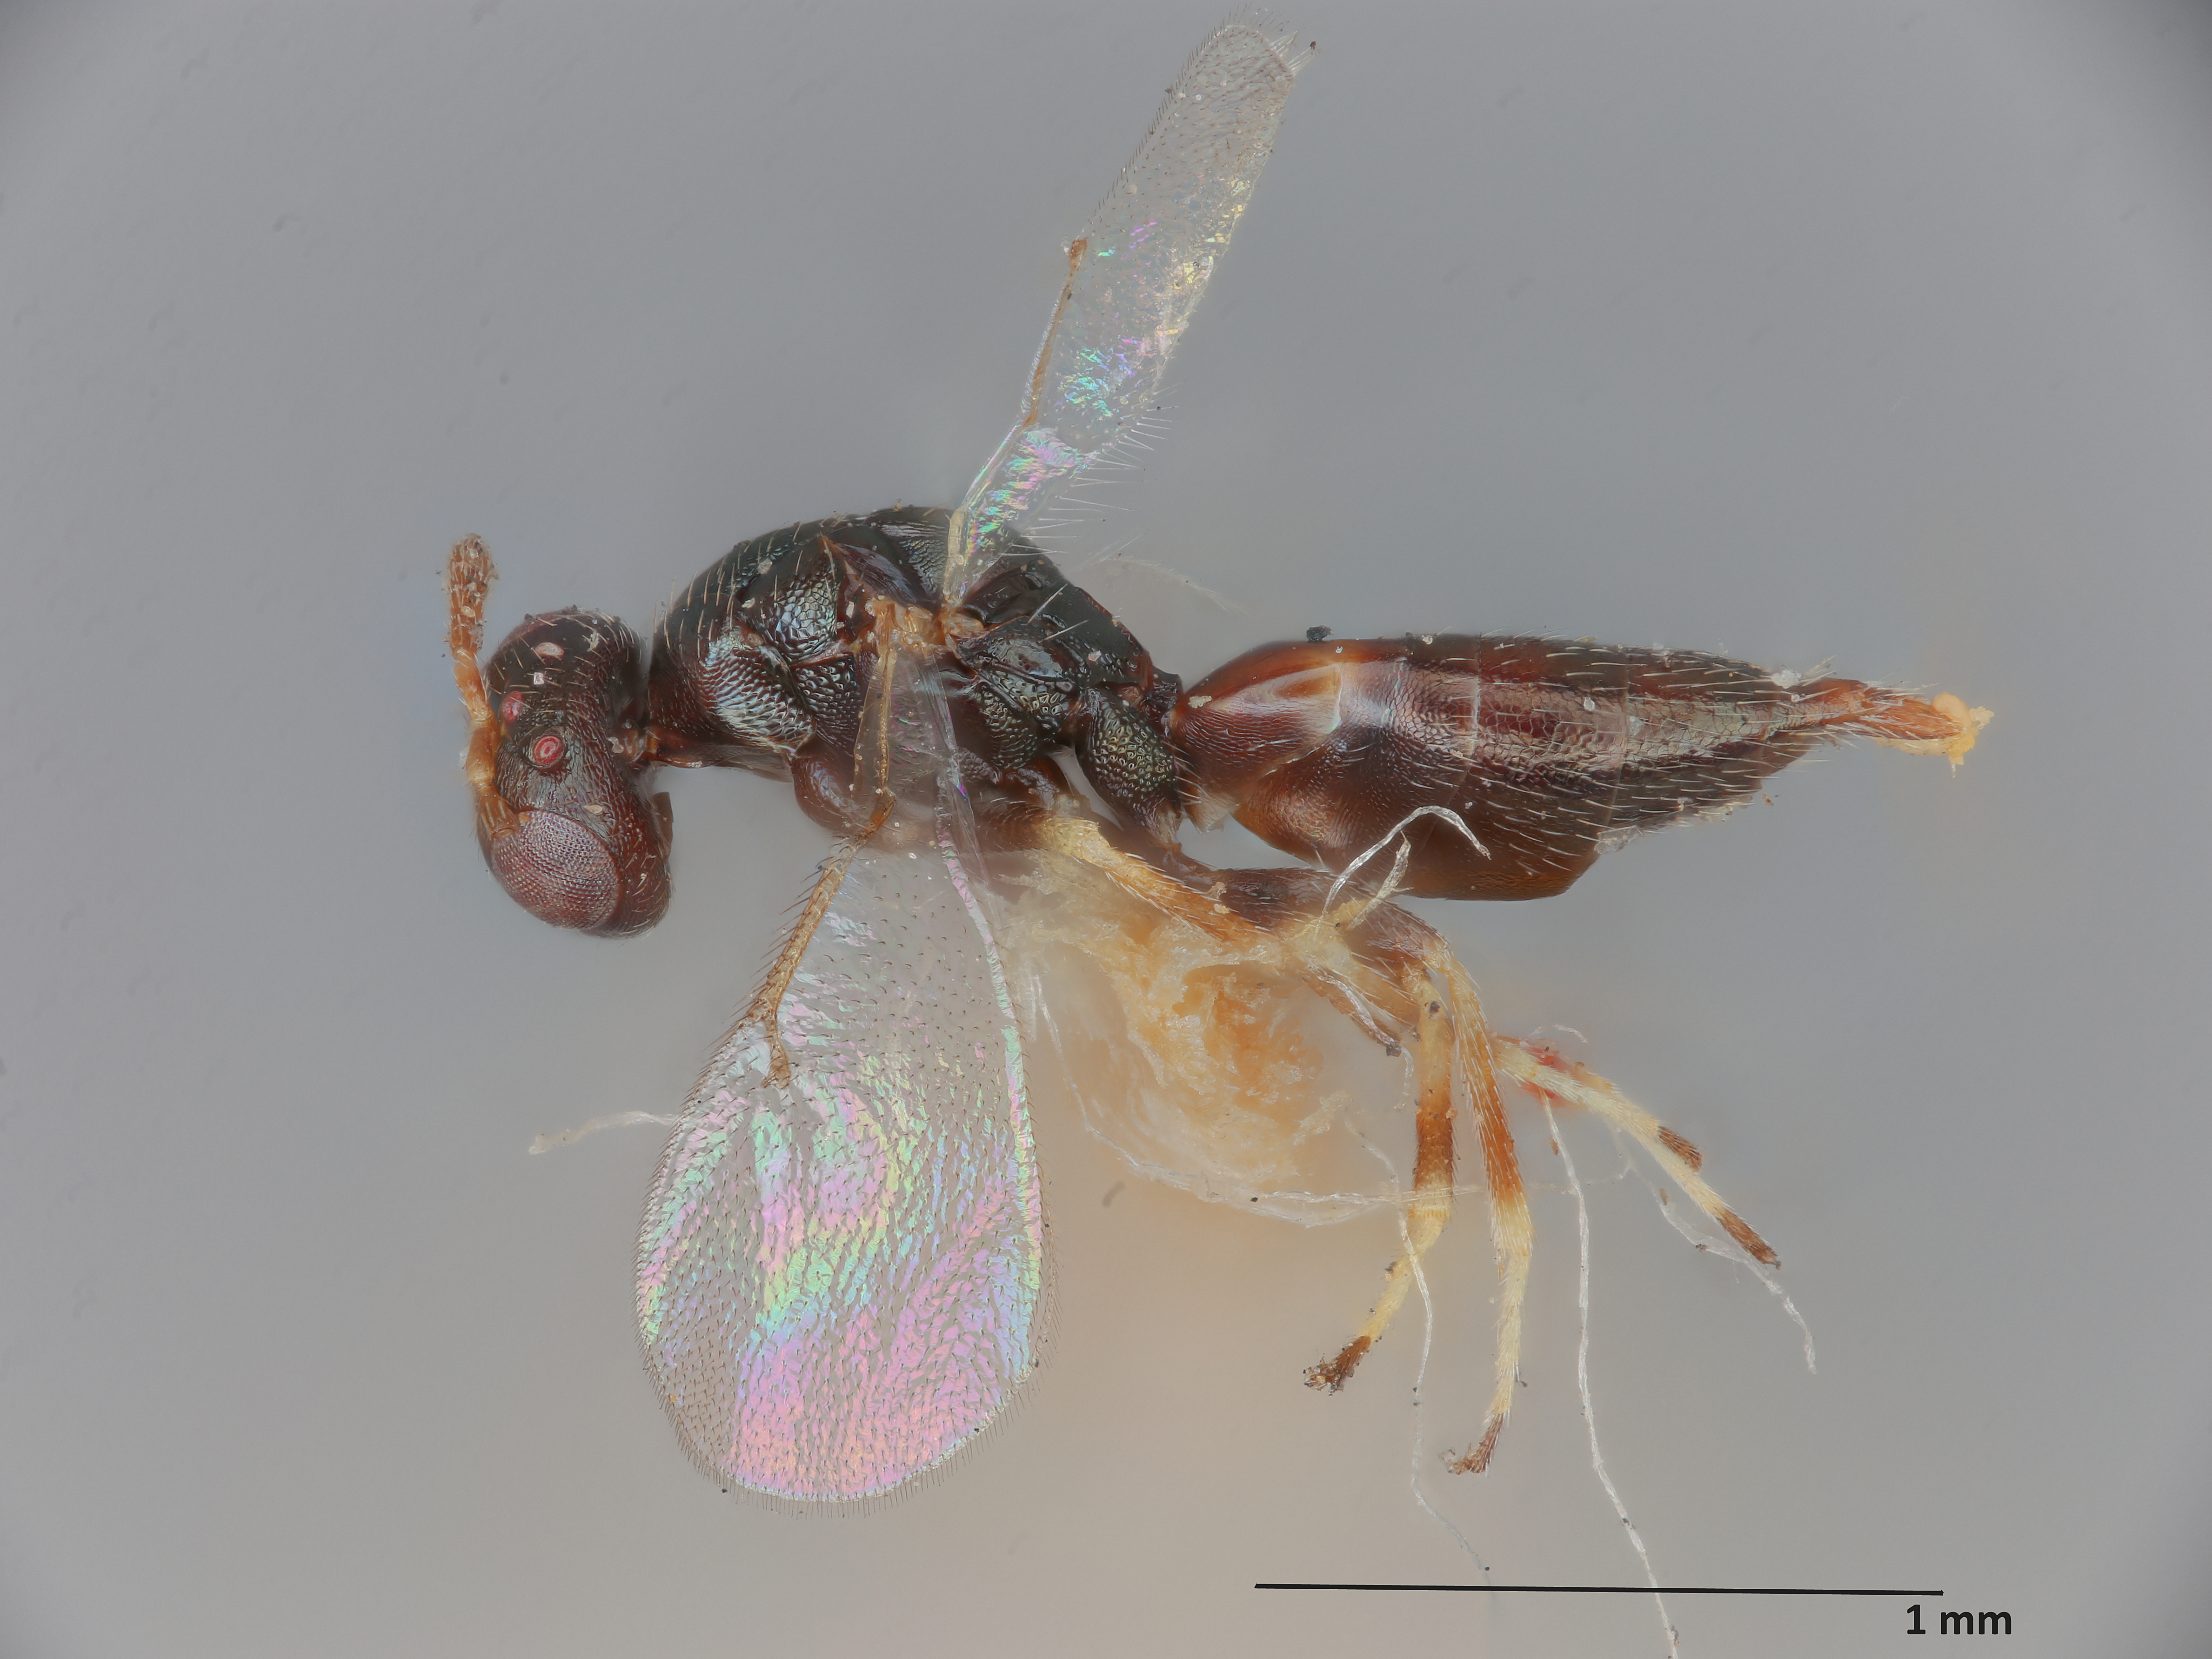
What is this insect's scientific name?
Paragaleopsomyia gallicola
